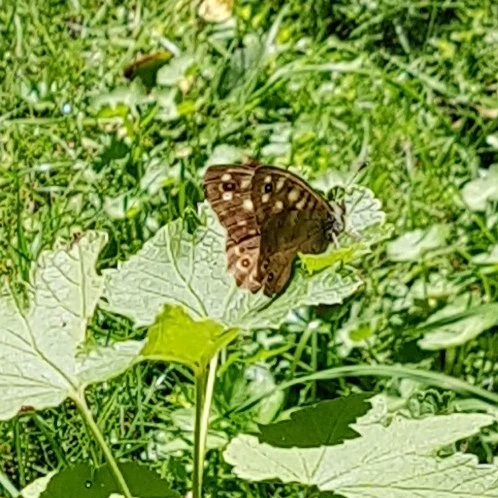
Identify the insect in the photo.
Pararge aegeria
